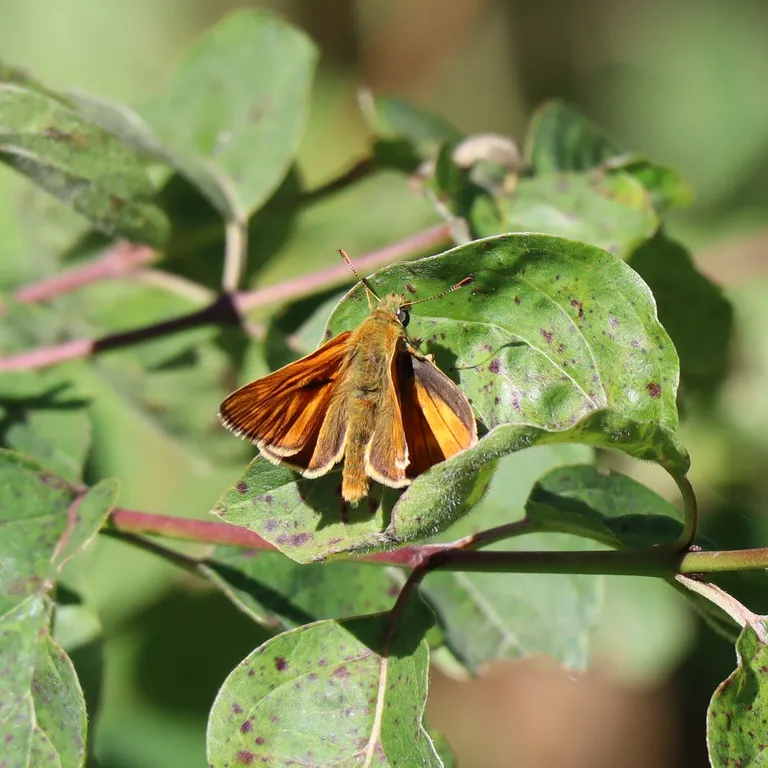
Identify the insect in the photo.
Ochlodes sylvanus (also Ochlodes venata)
